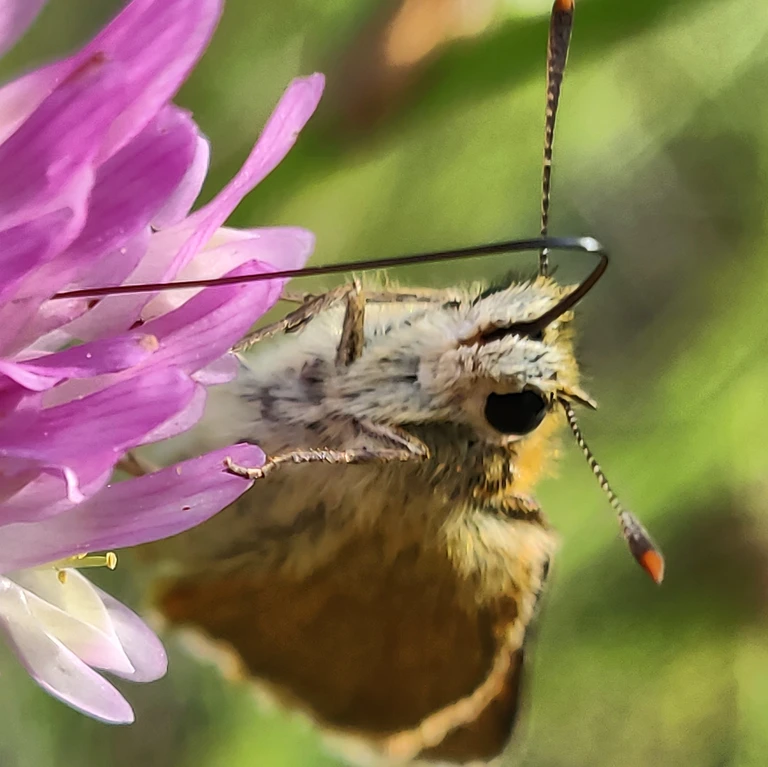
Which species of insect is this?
Thymelicus sylvestris
